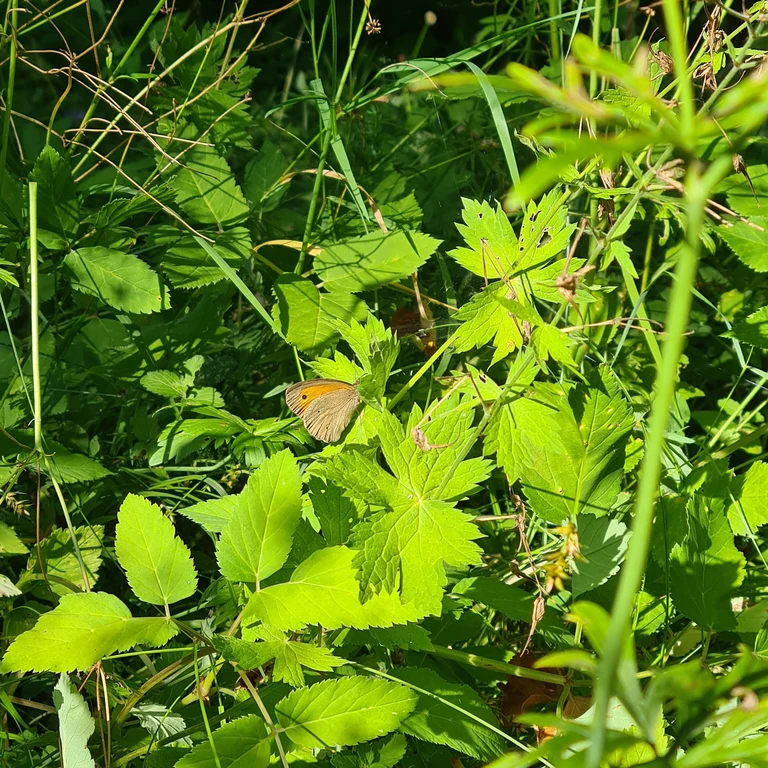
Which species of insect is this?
Maniola jurtina
